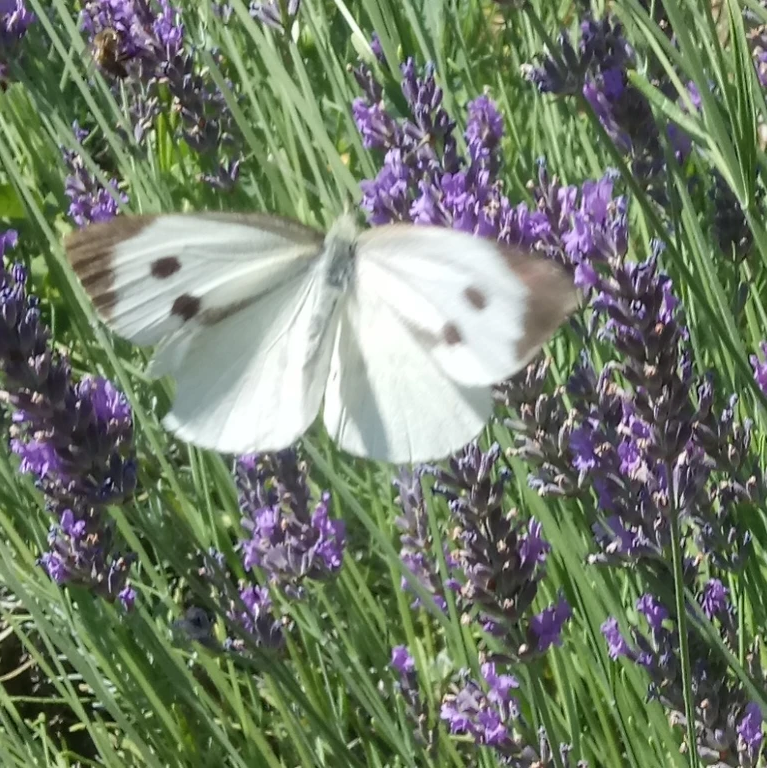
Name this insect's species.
Pieris brassicae
